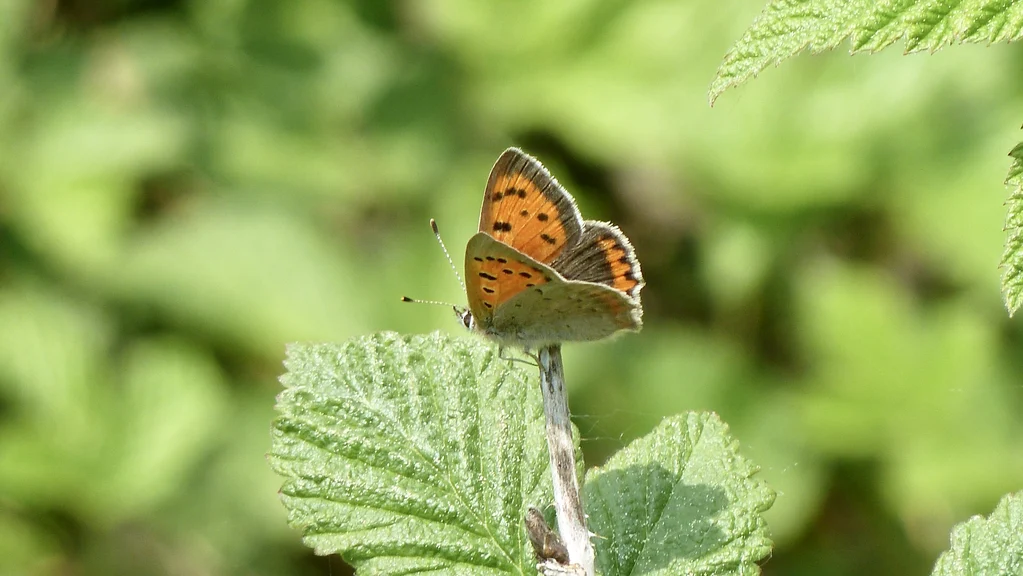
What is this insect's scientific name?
Lycaena phlaeas
